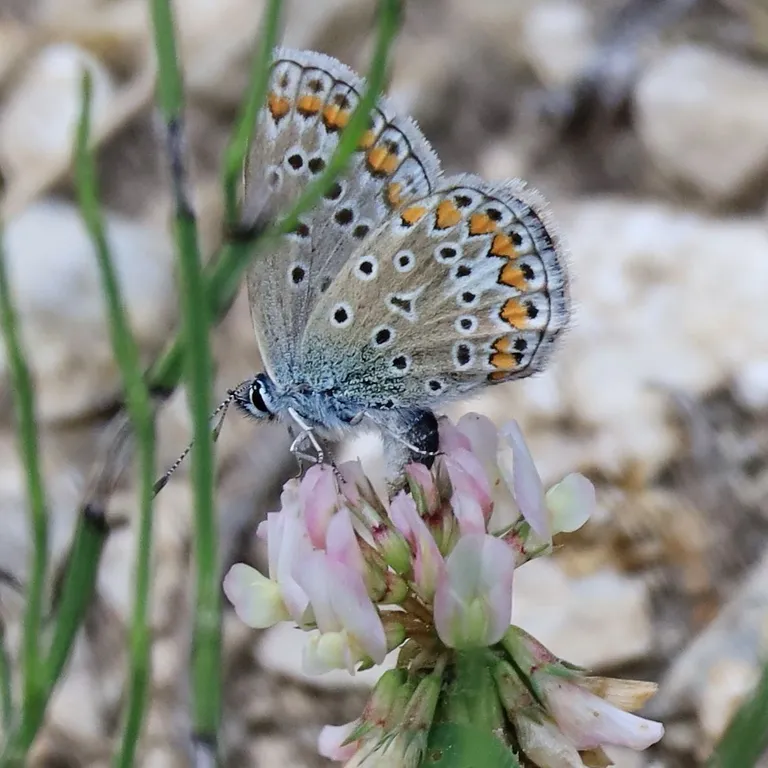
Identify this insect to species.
Polyommatus icarus
